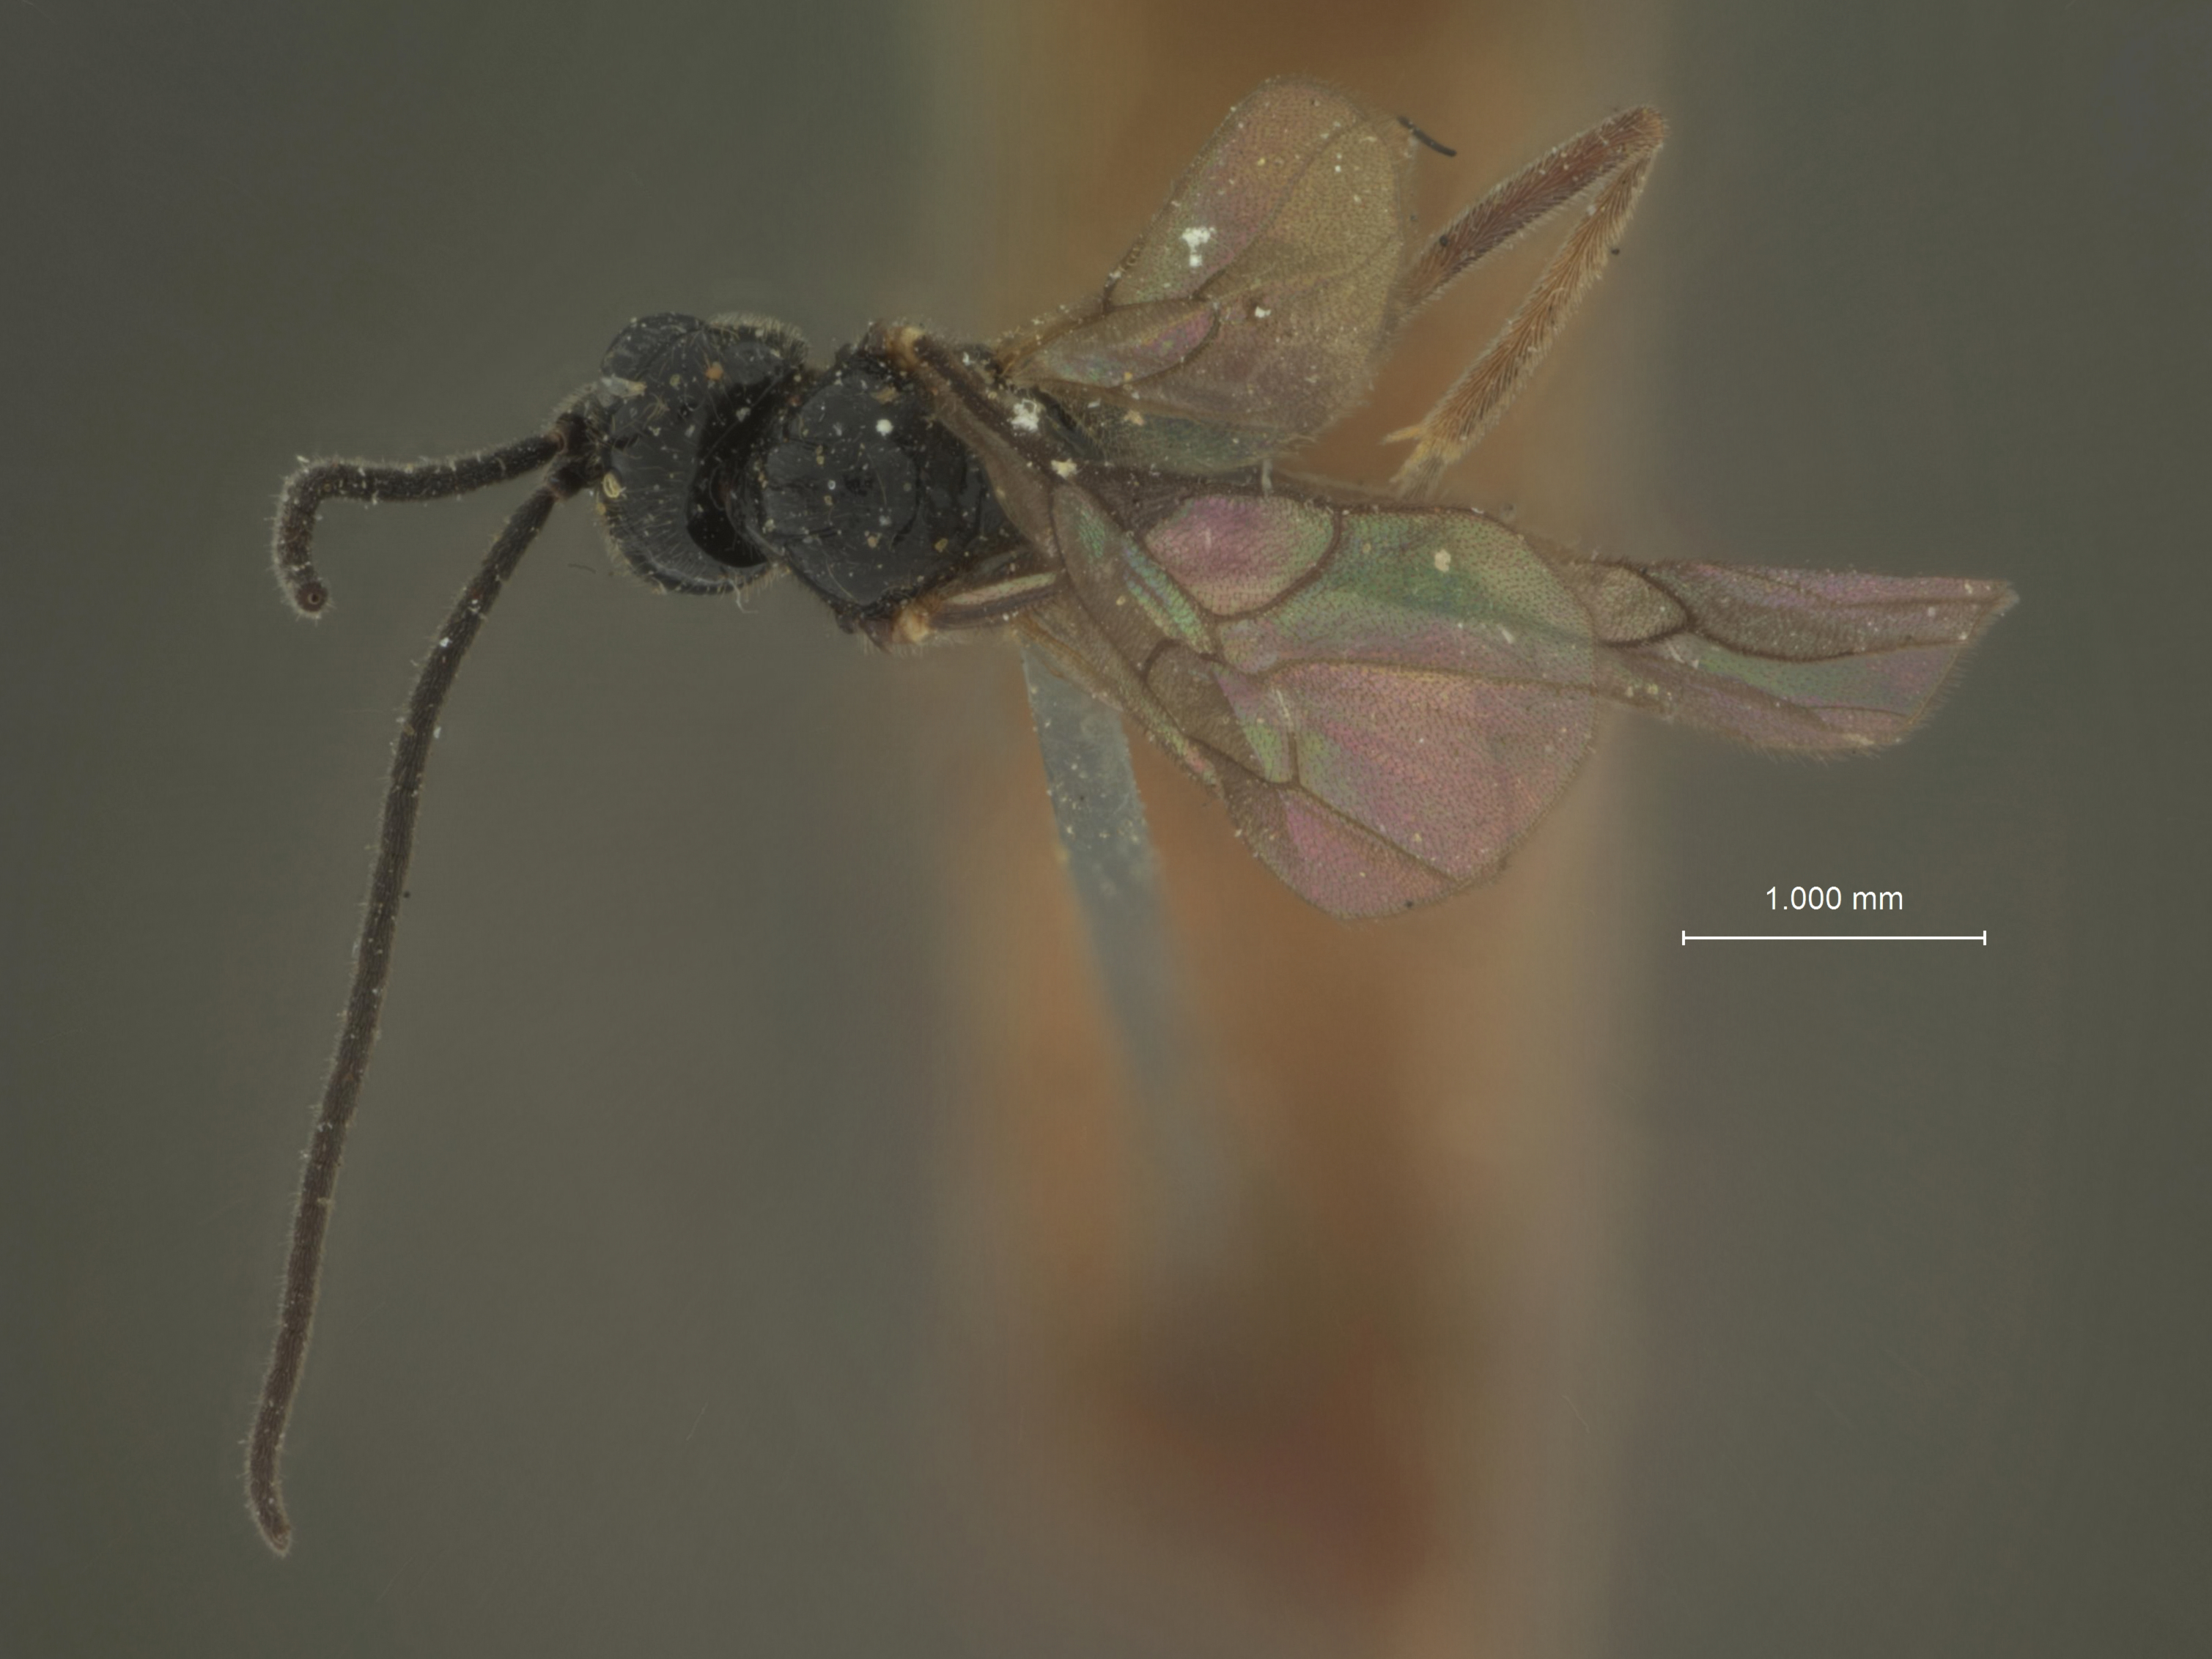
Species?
Philonygmus glacialis
